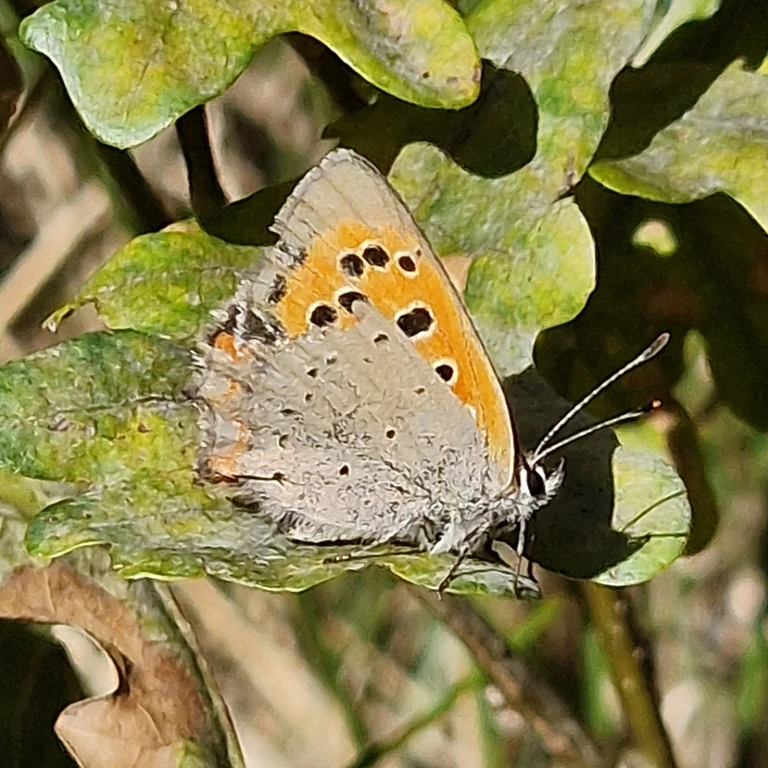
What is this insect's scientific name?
Lycaena phlaeas
